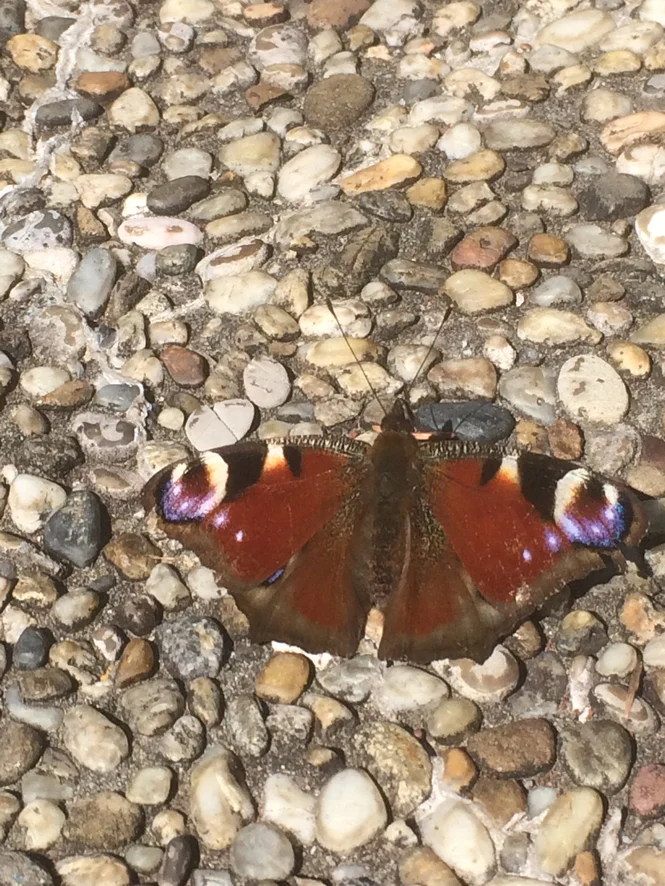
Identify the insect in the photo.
Aglais io
